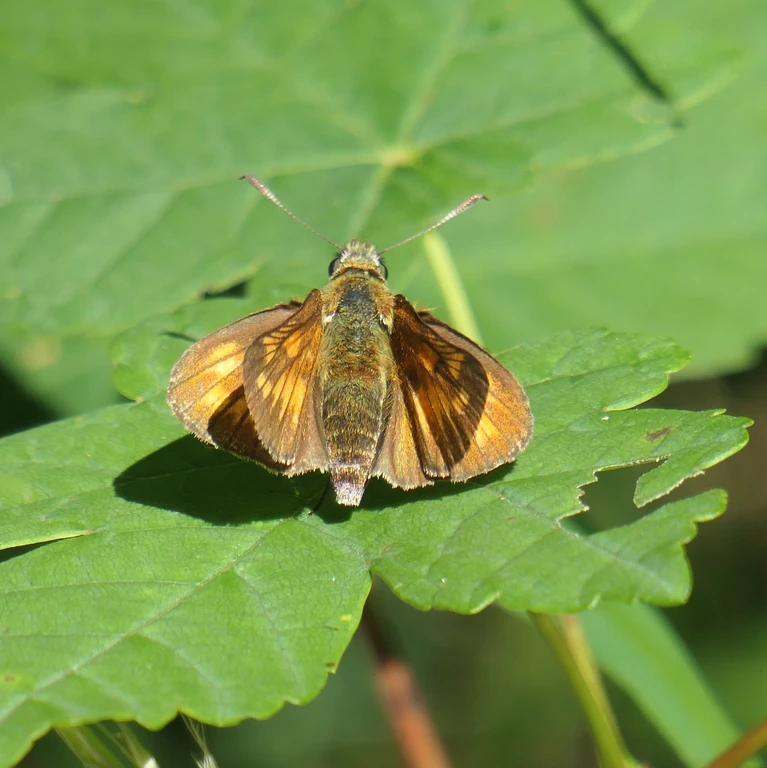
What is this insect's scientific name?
Ochlodes sylvanus (also Ochlodes venata)
